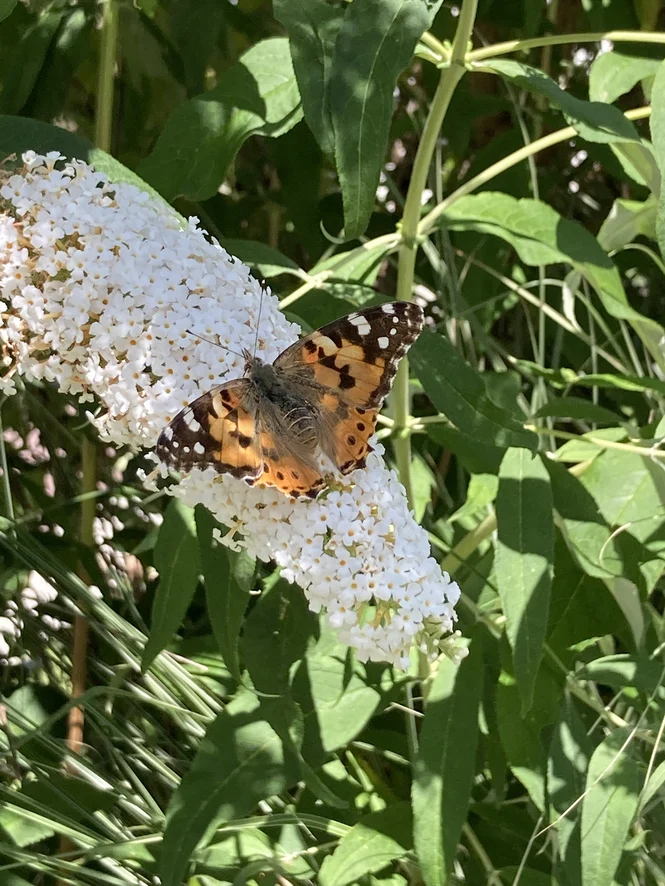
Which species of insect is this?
Vanessa cardui
